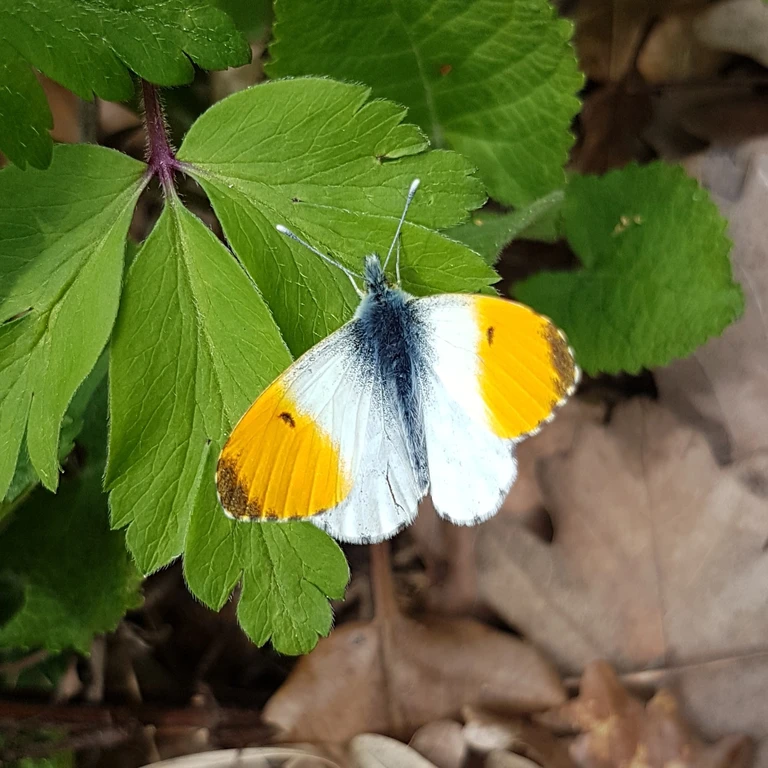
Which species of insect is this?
Anthocharis cardamines
